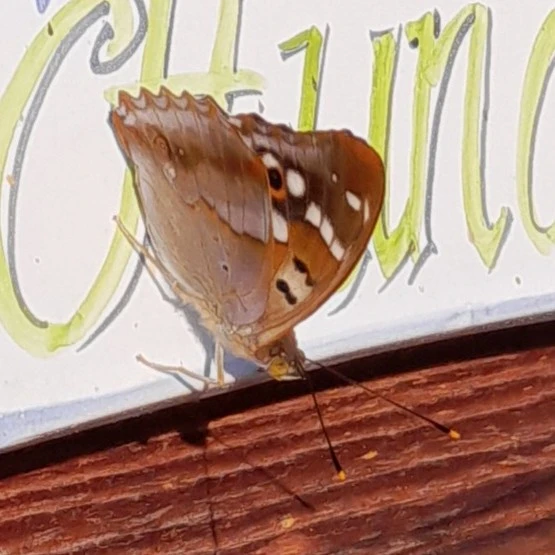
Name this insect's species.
Apatura ilia
